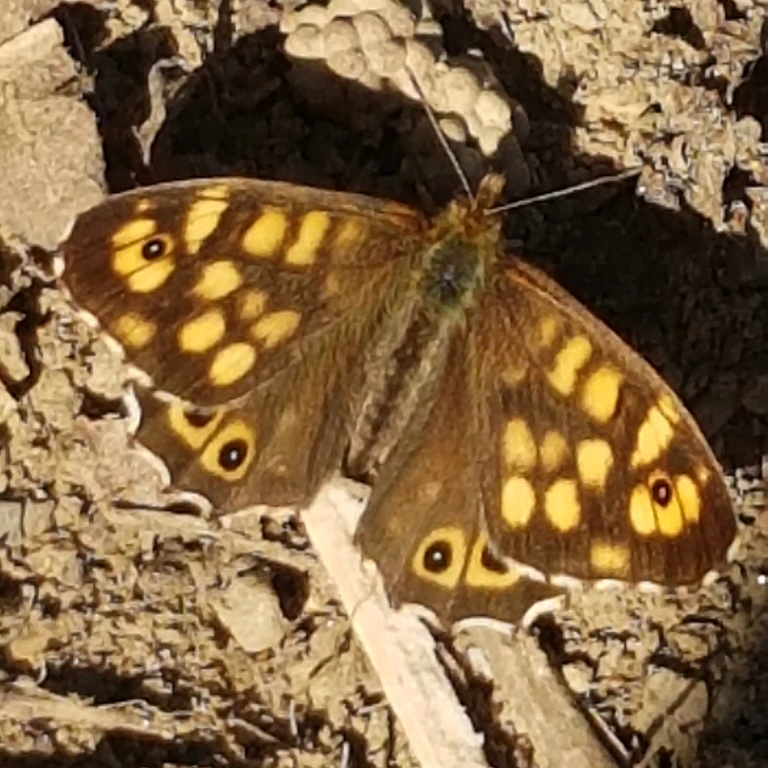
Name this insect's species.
Pararge aegeria
